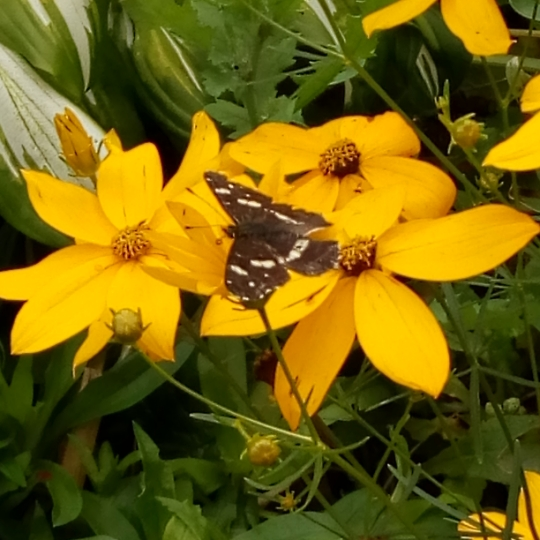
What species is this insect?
Araschnia levana
